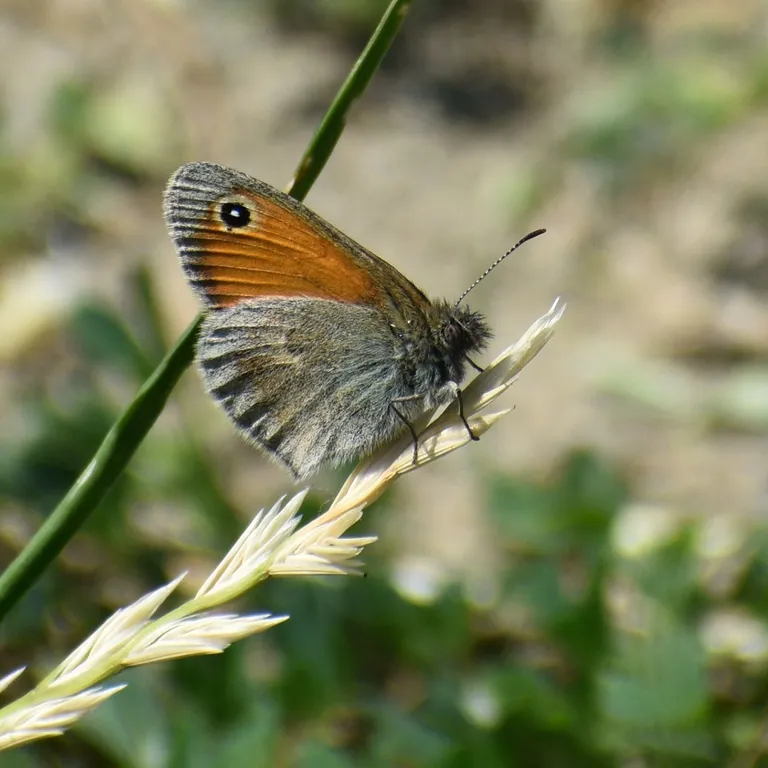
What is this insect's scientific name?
Coenonympha pamphilus
